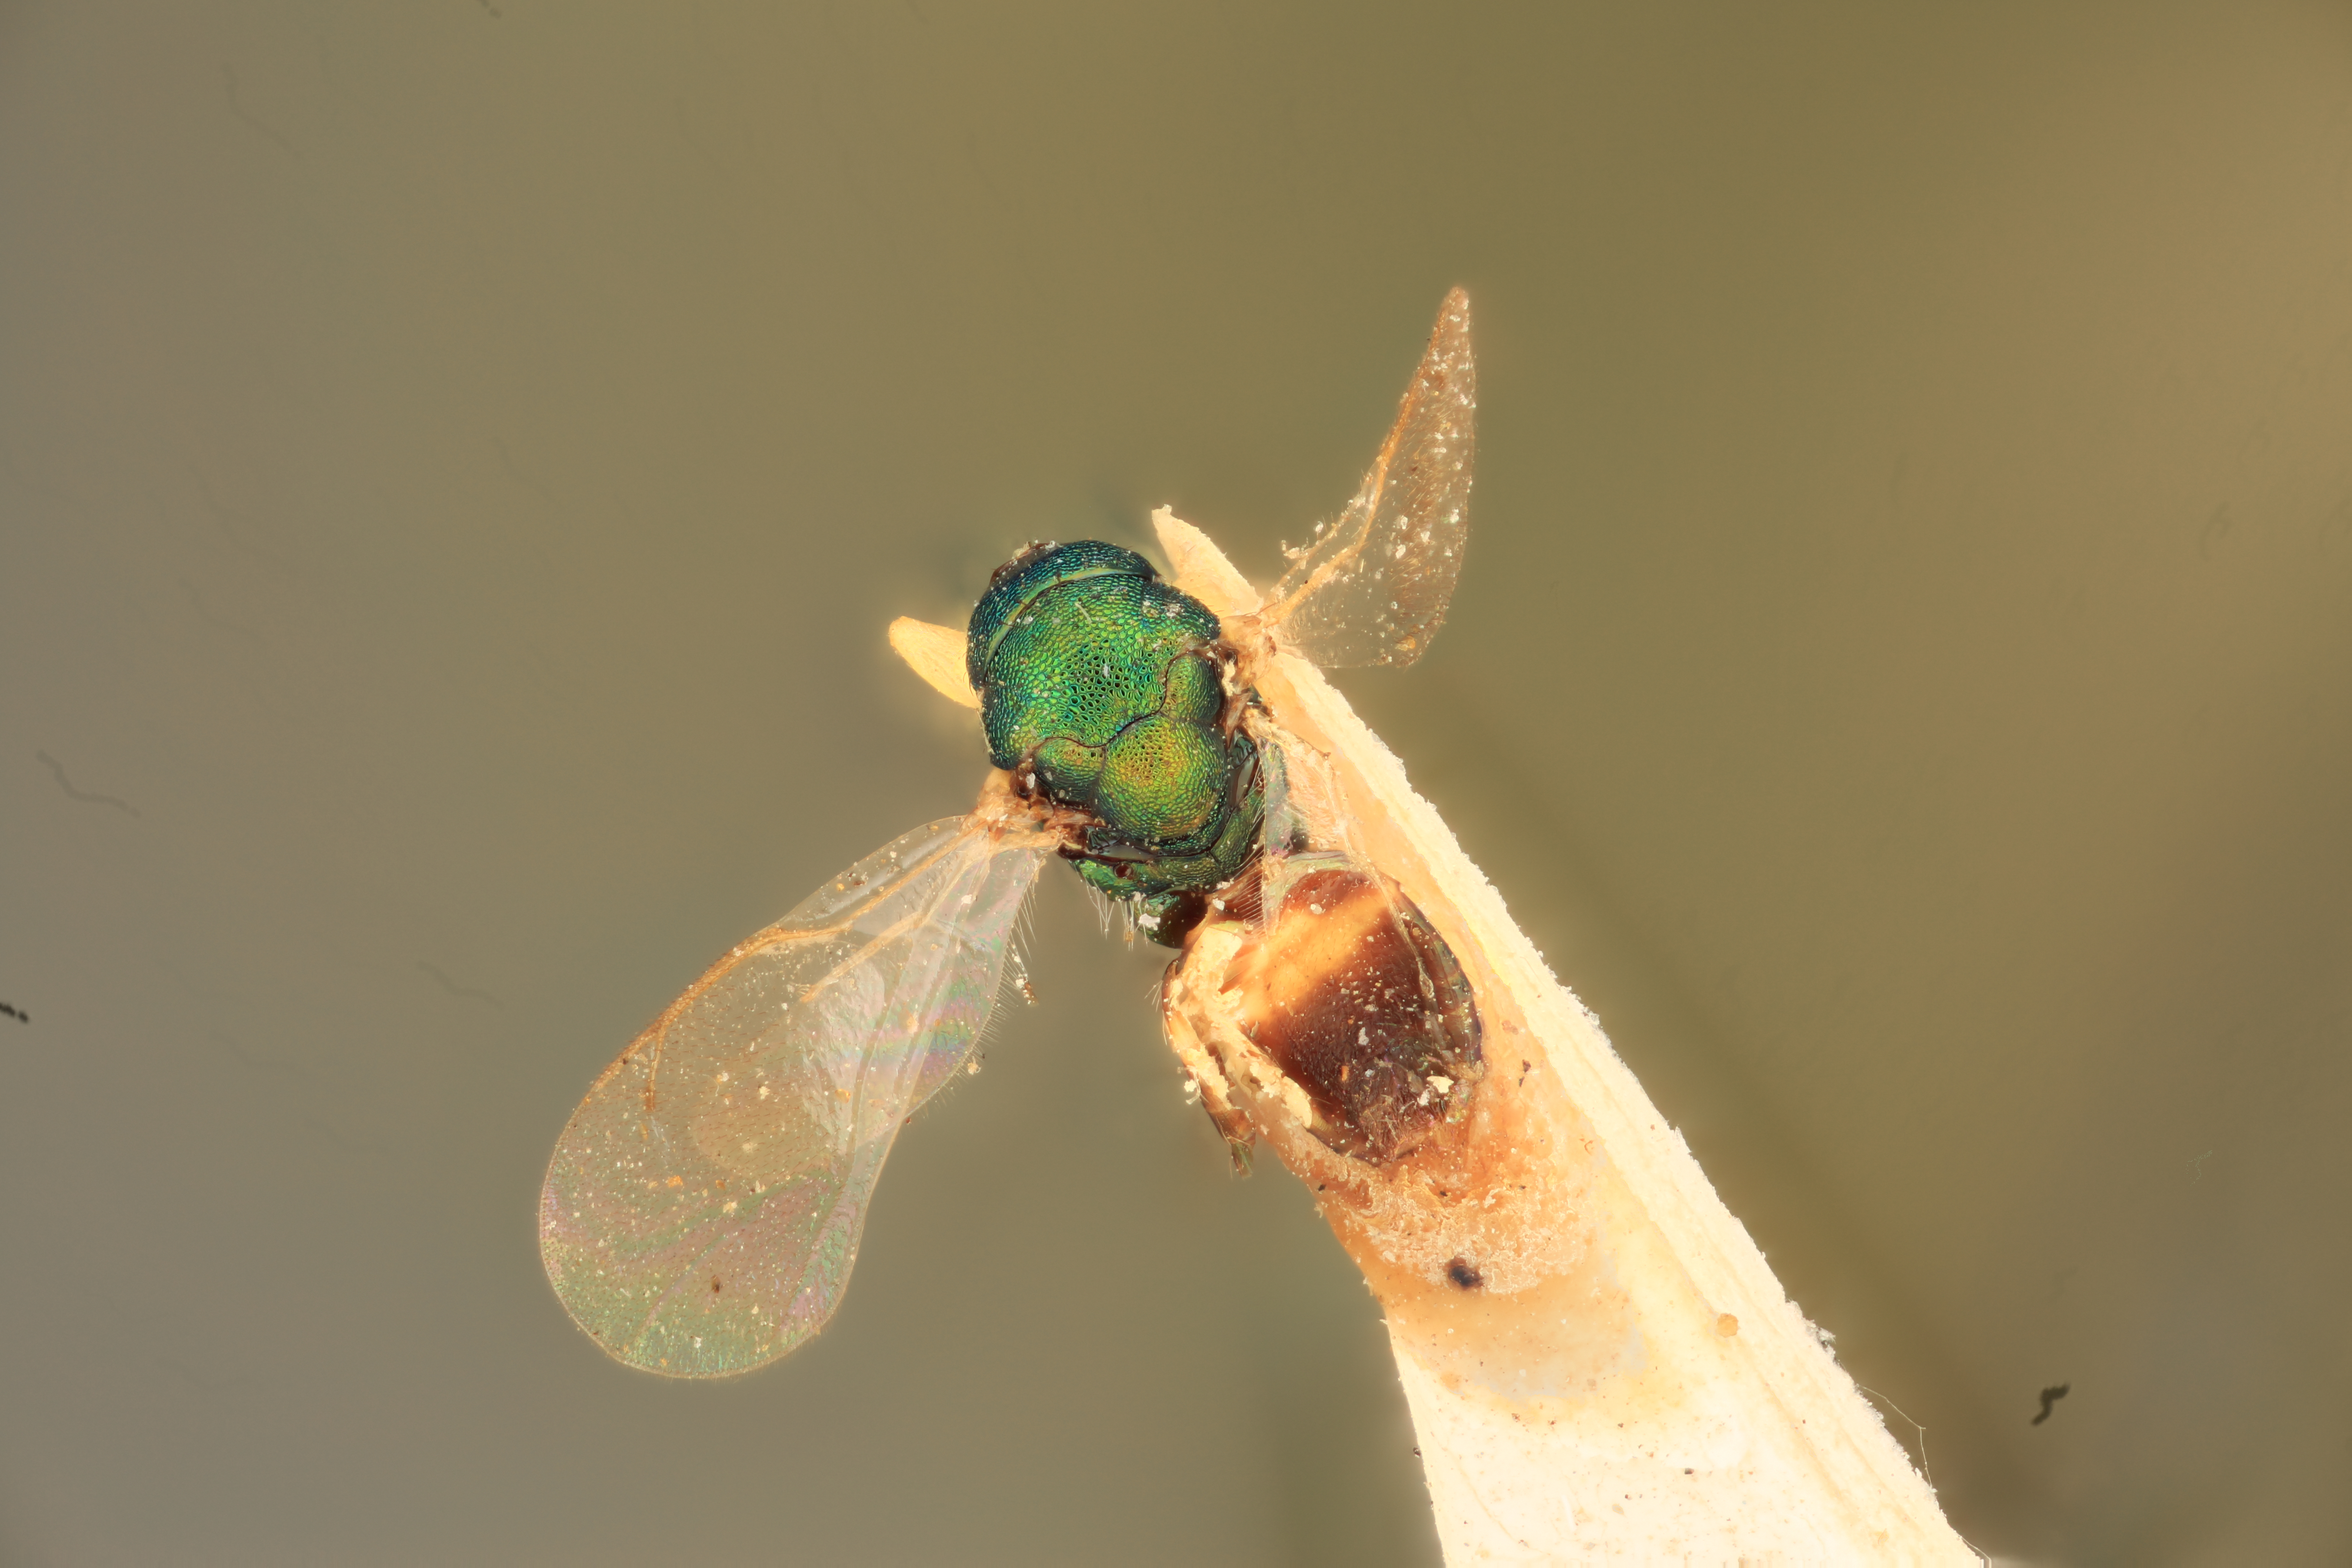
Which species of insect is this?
Trichogramma orgyiae
